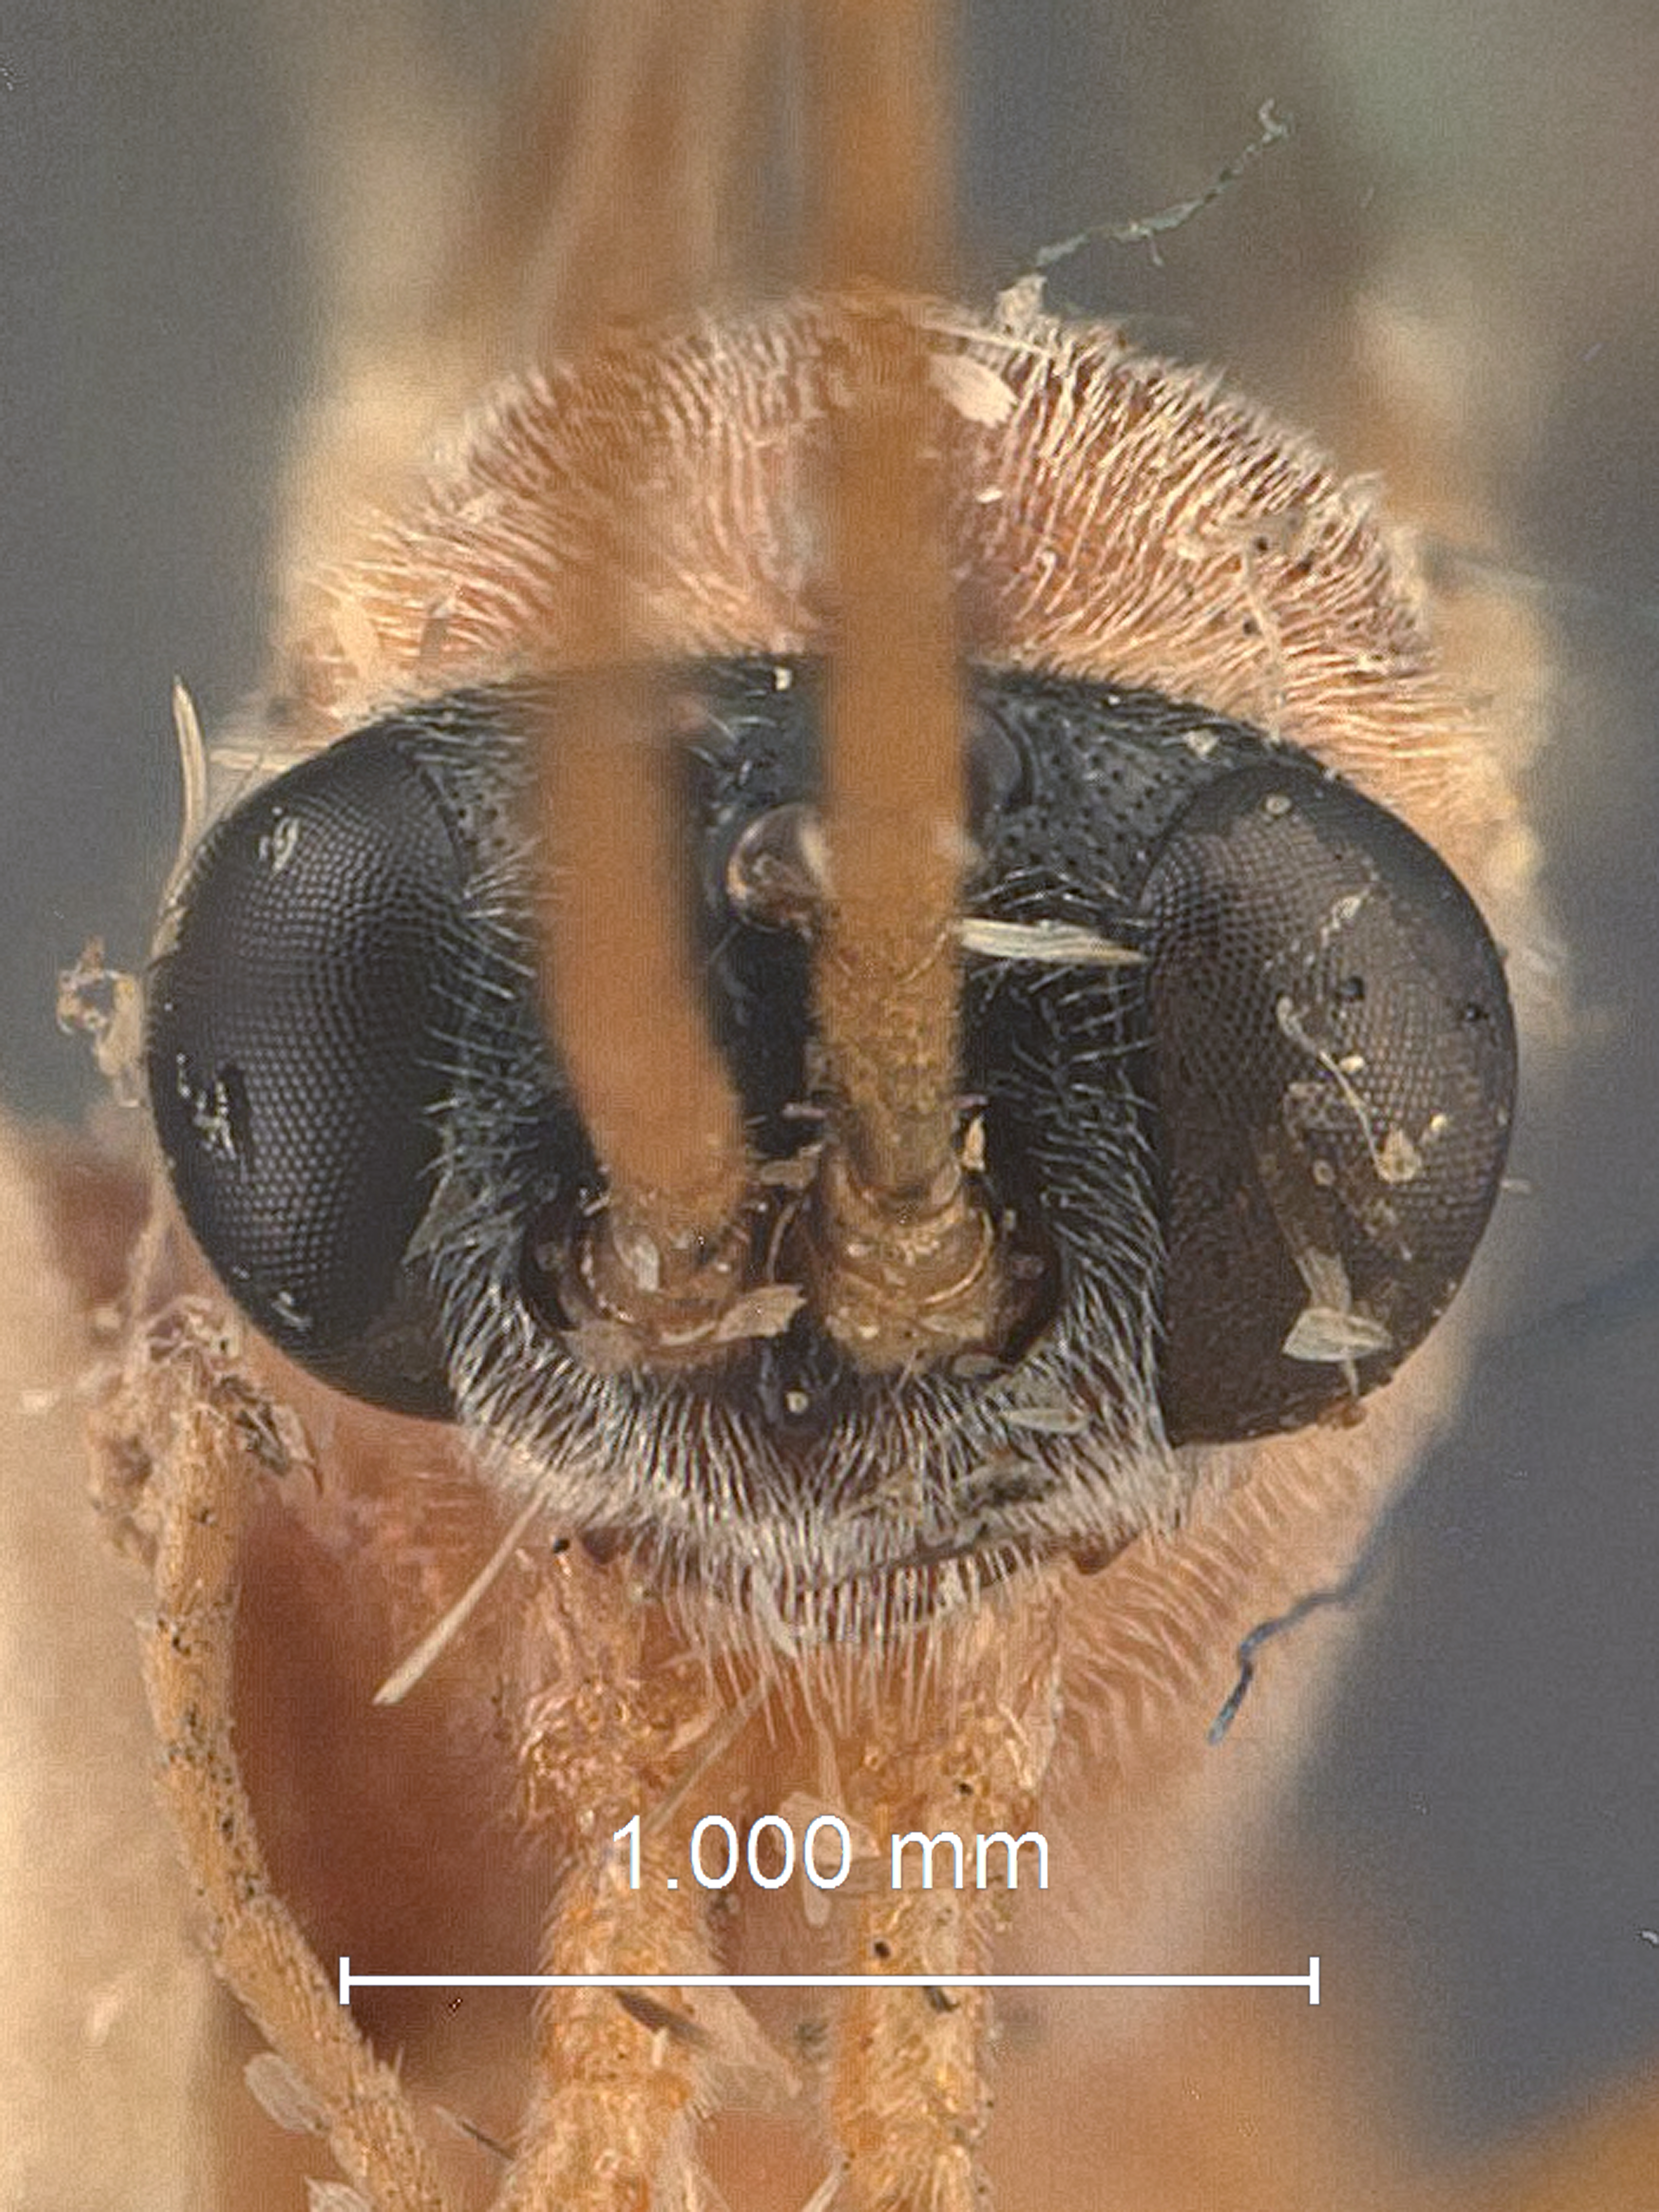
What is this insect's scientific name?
Glypta infrequens
